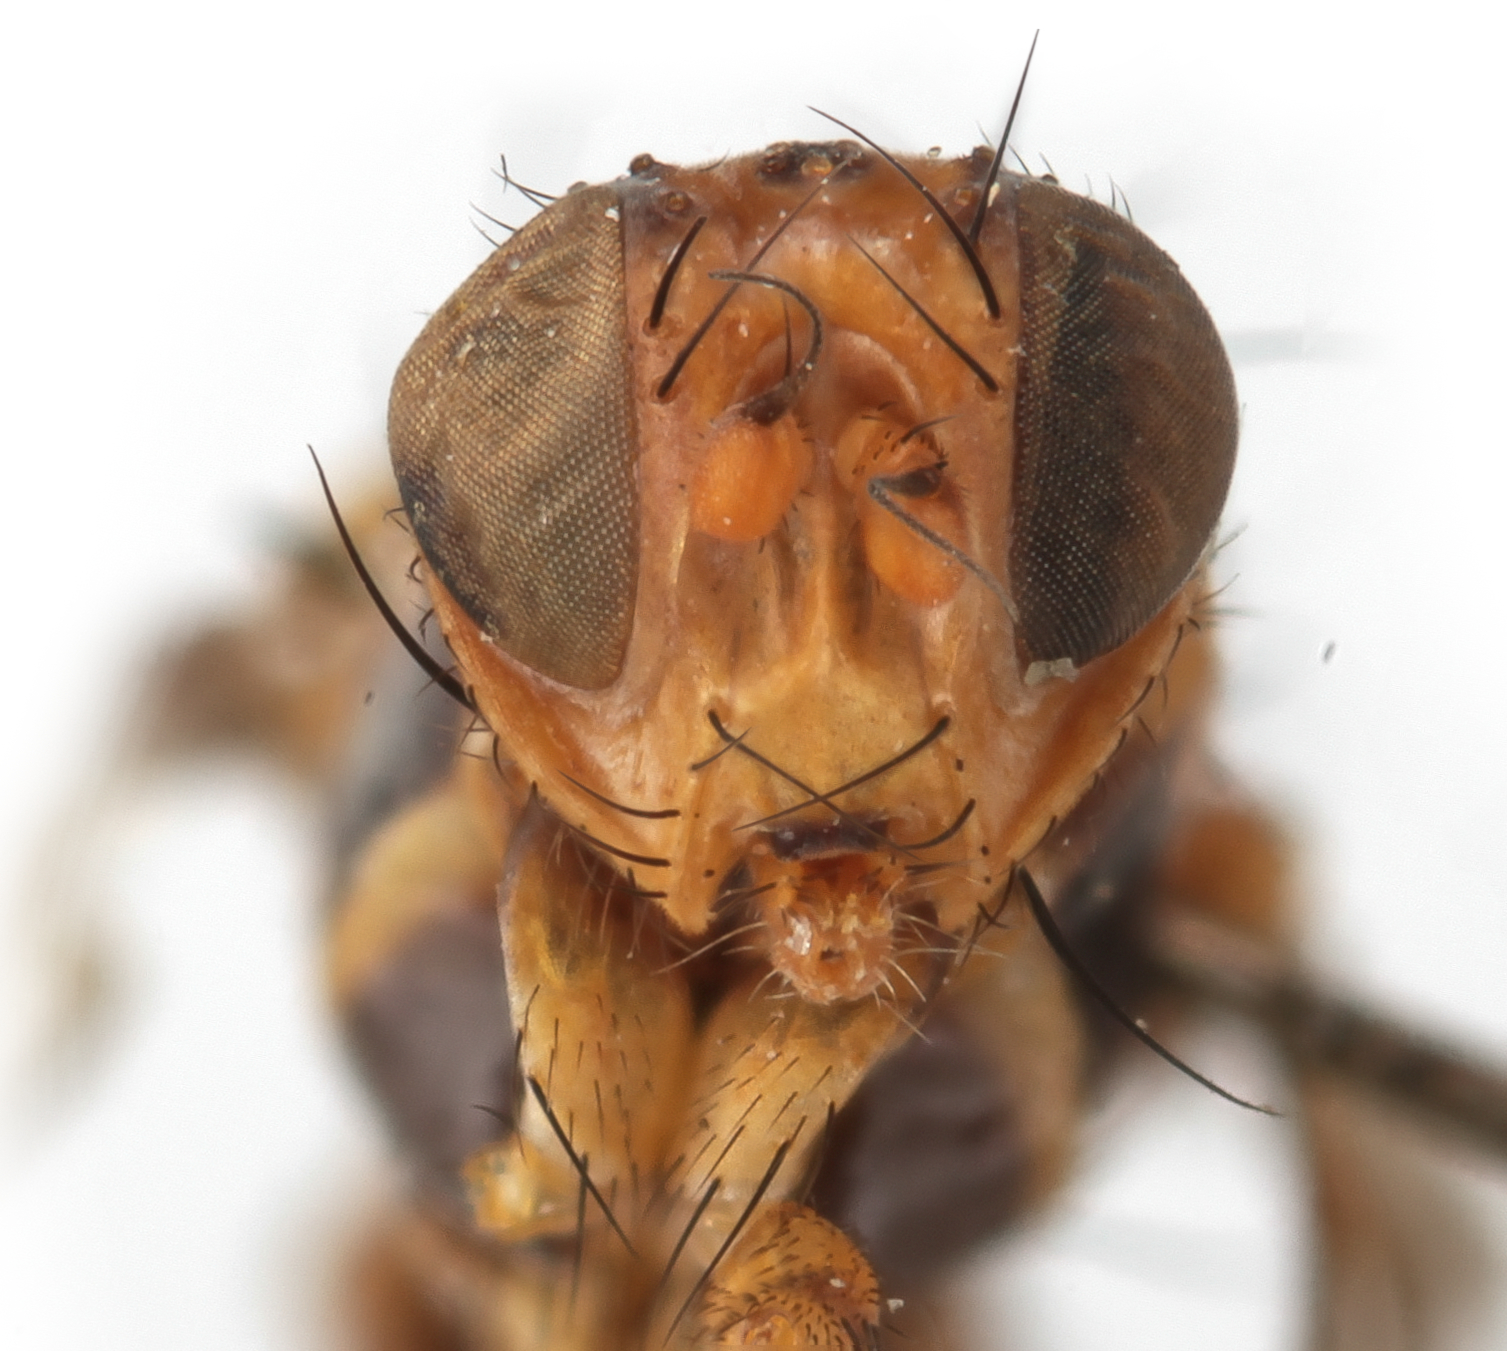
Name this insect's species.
Agromyza ecuadorensis
